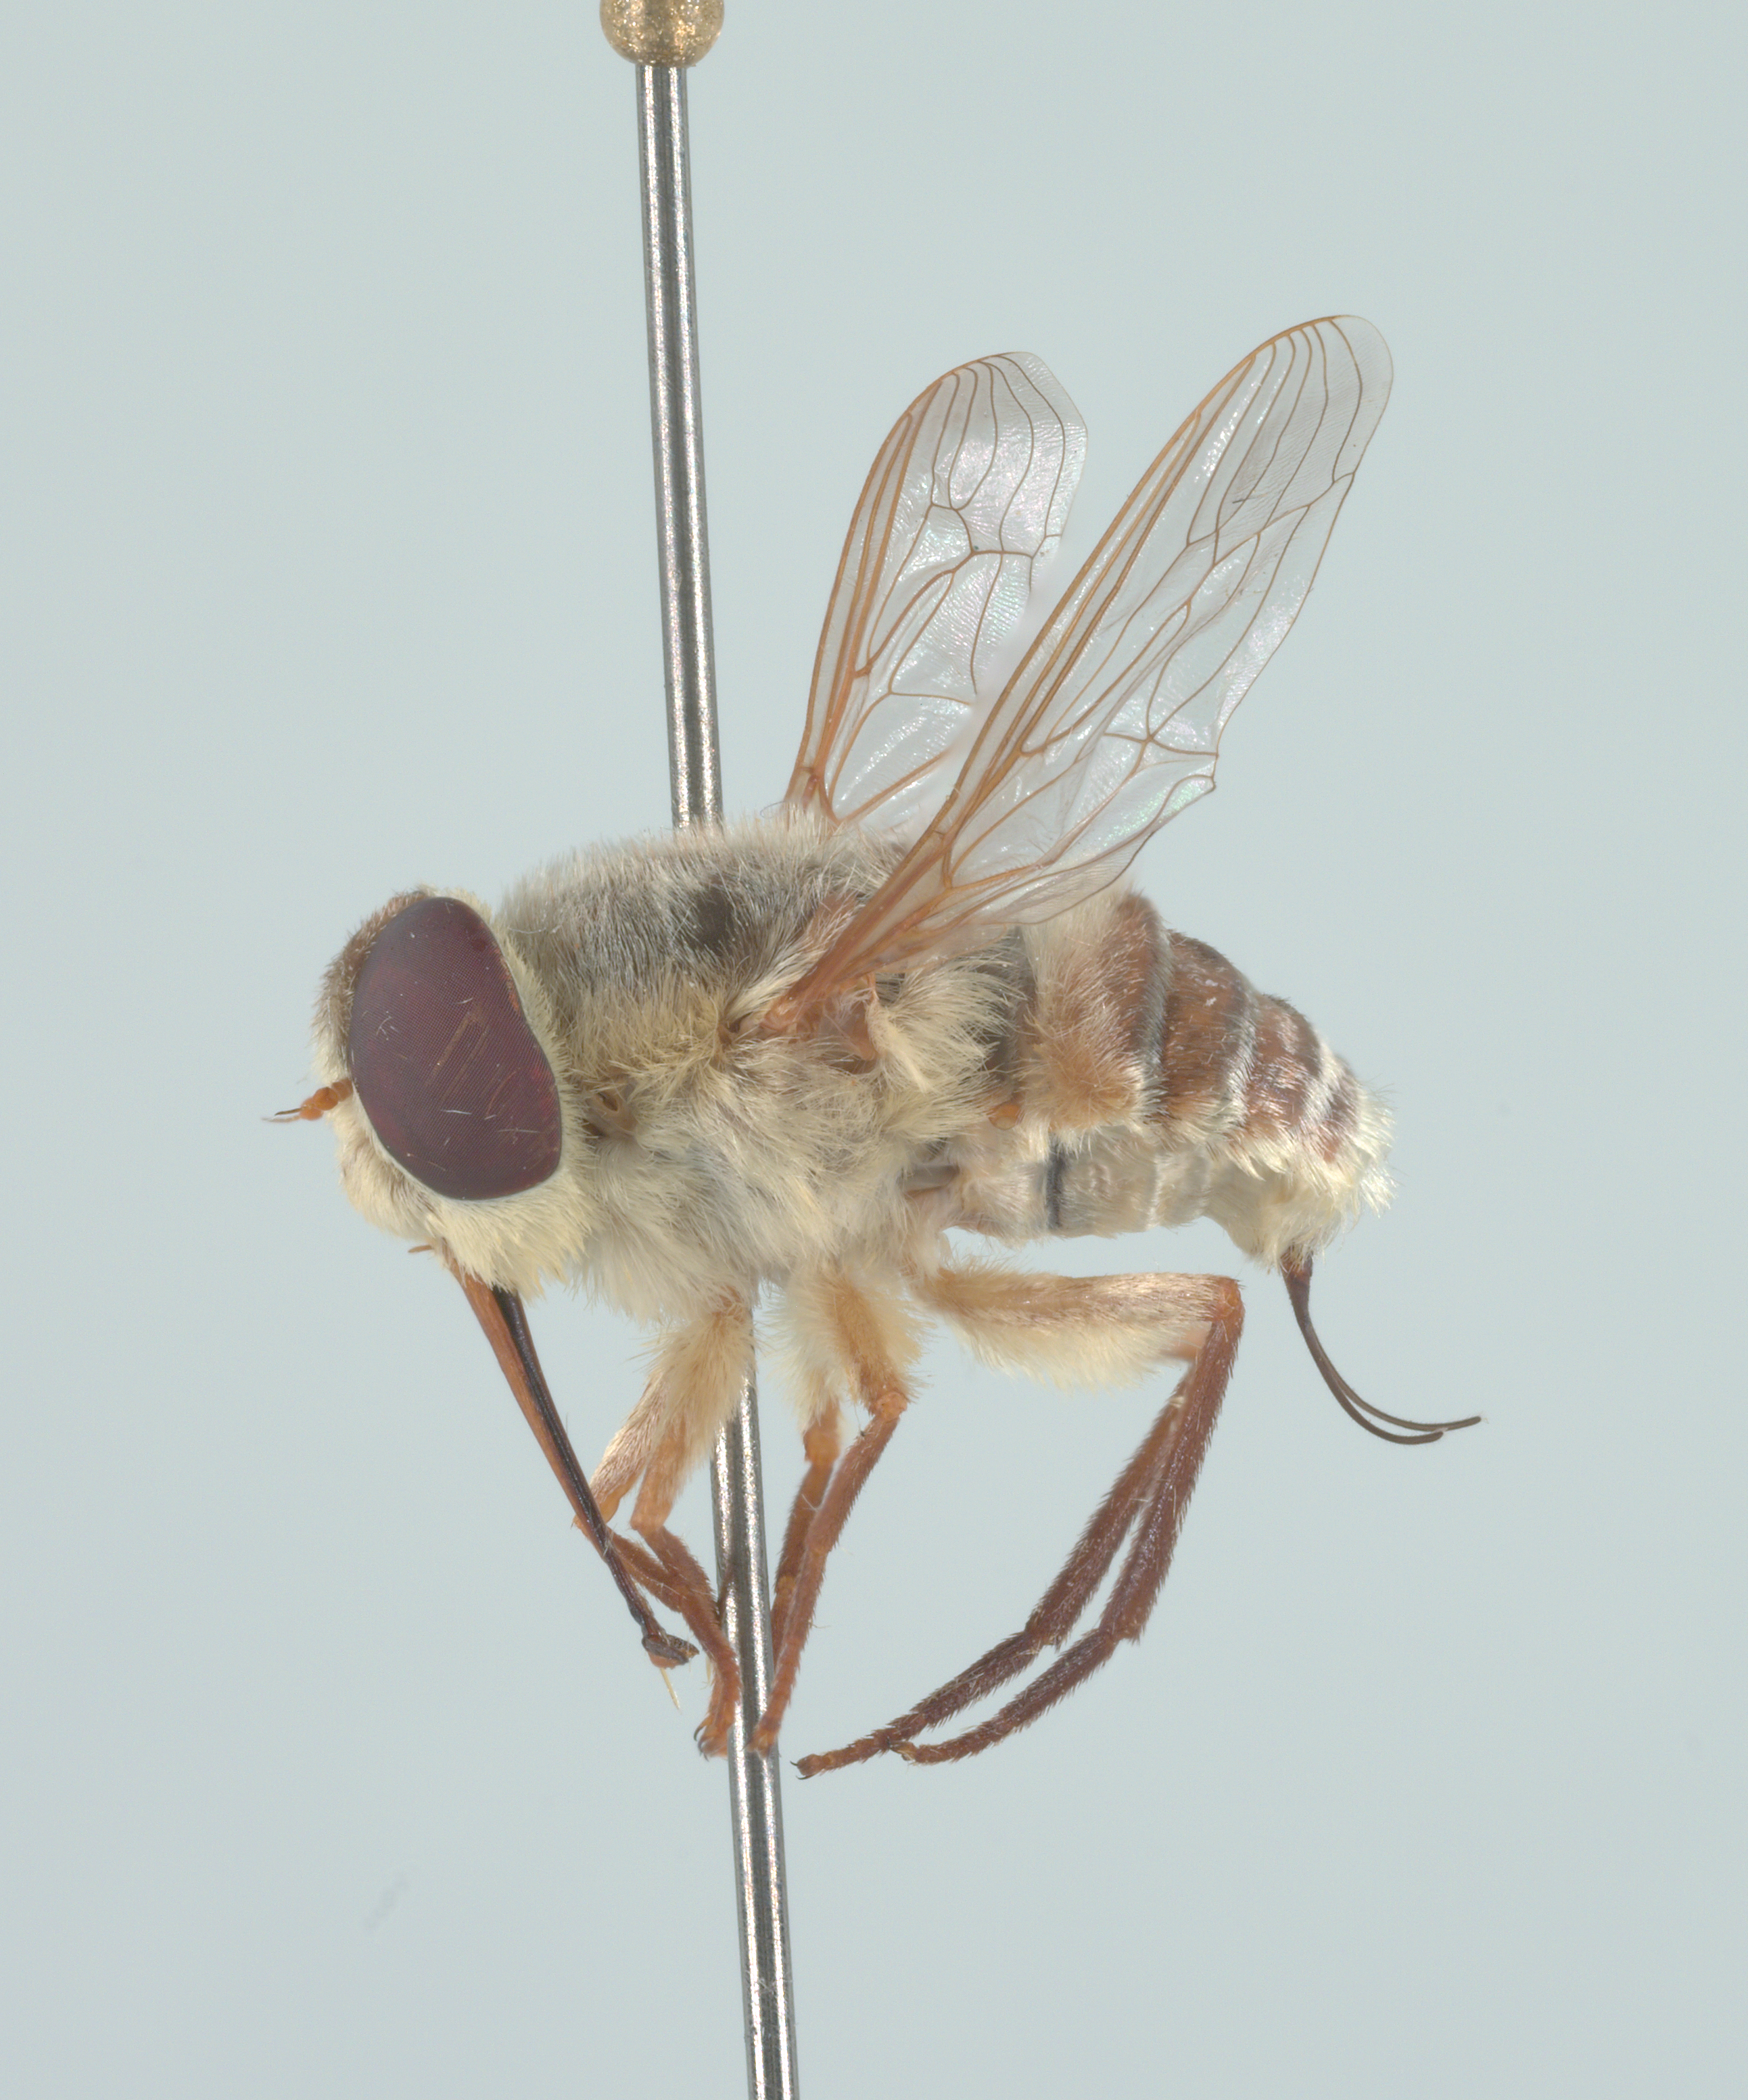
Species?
Neorhynchocephalus volaticus
